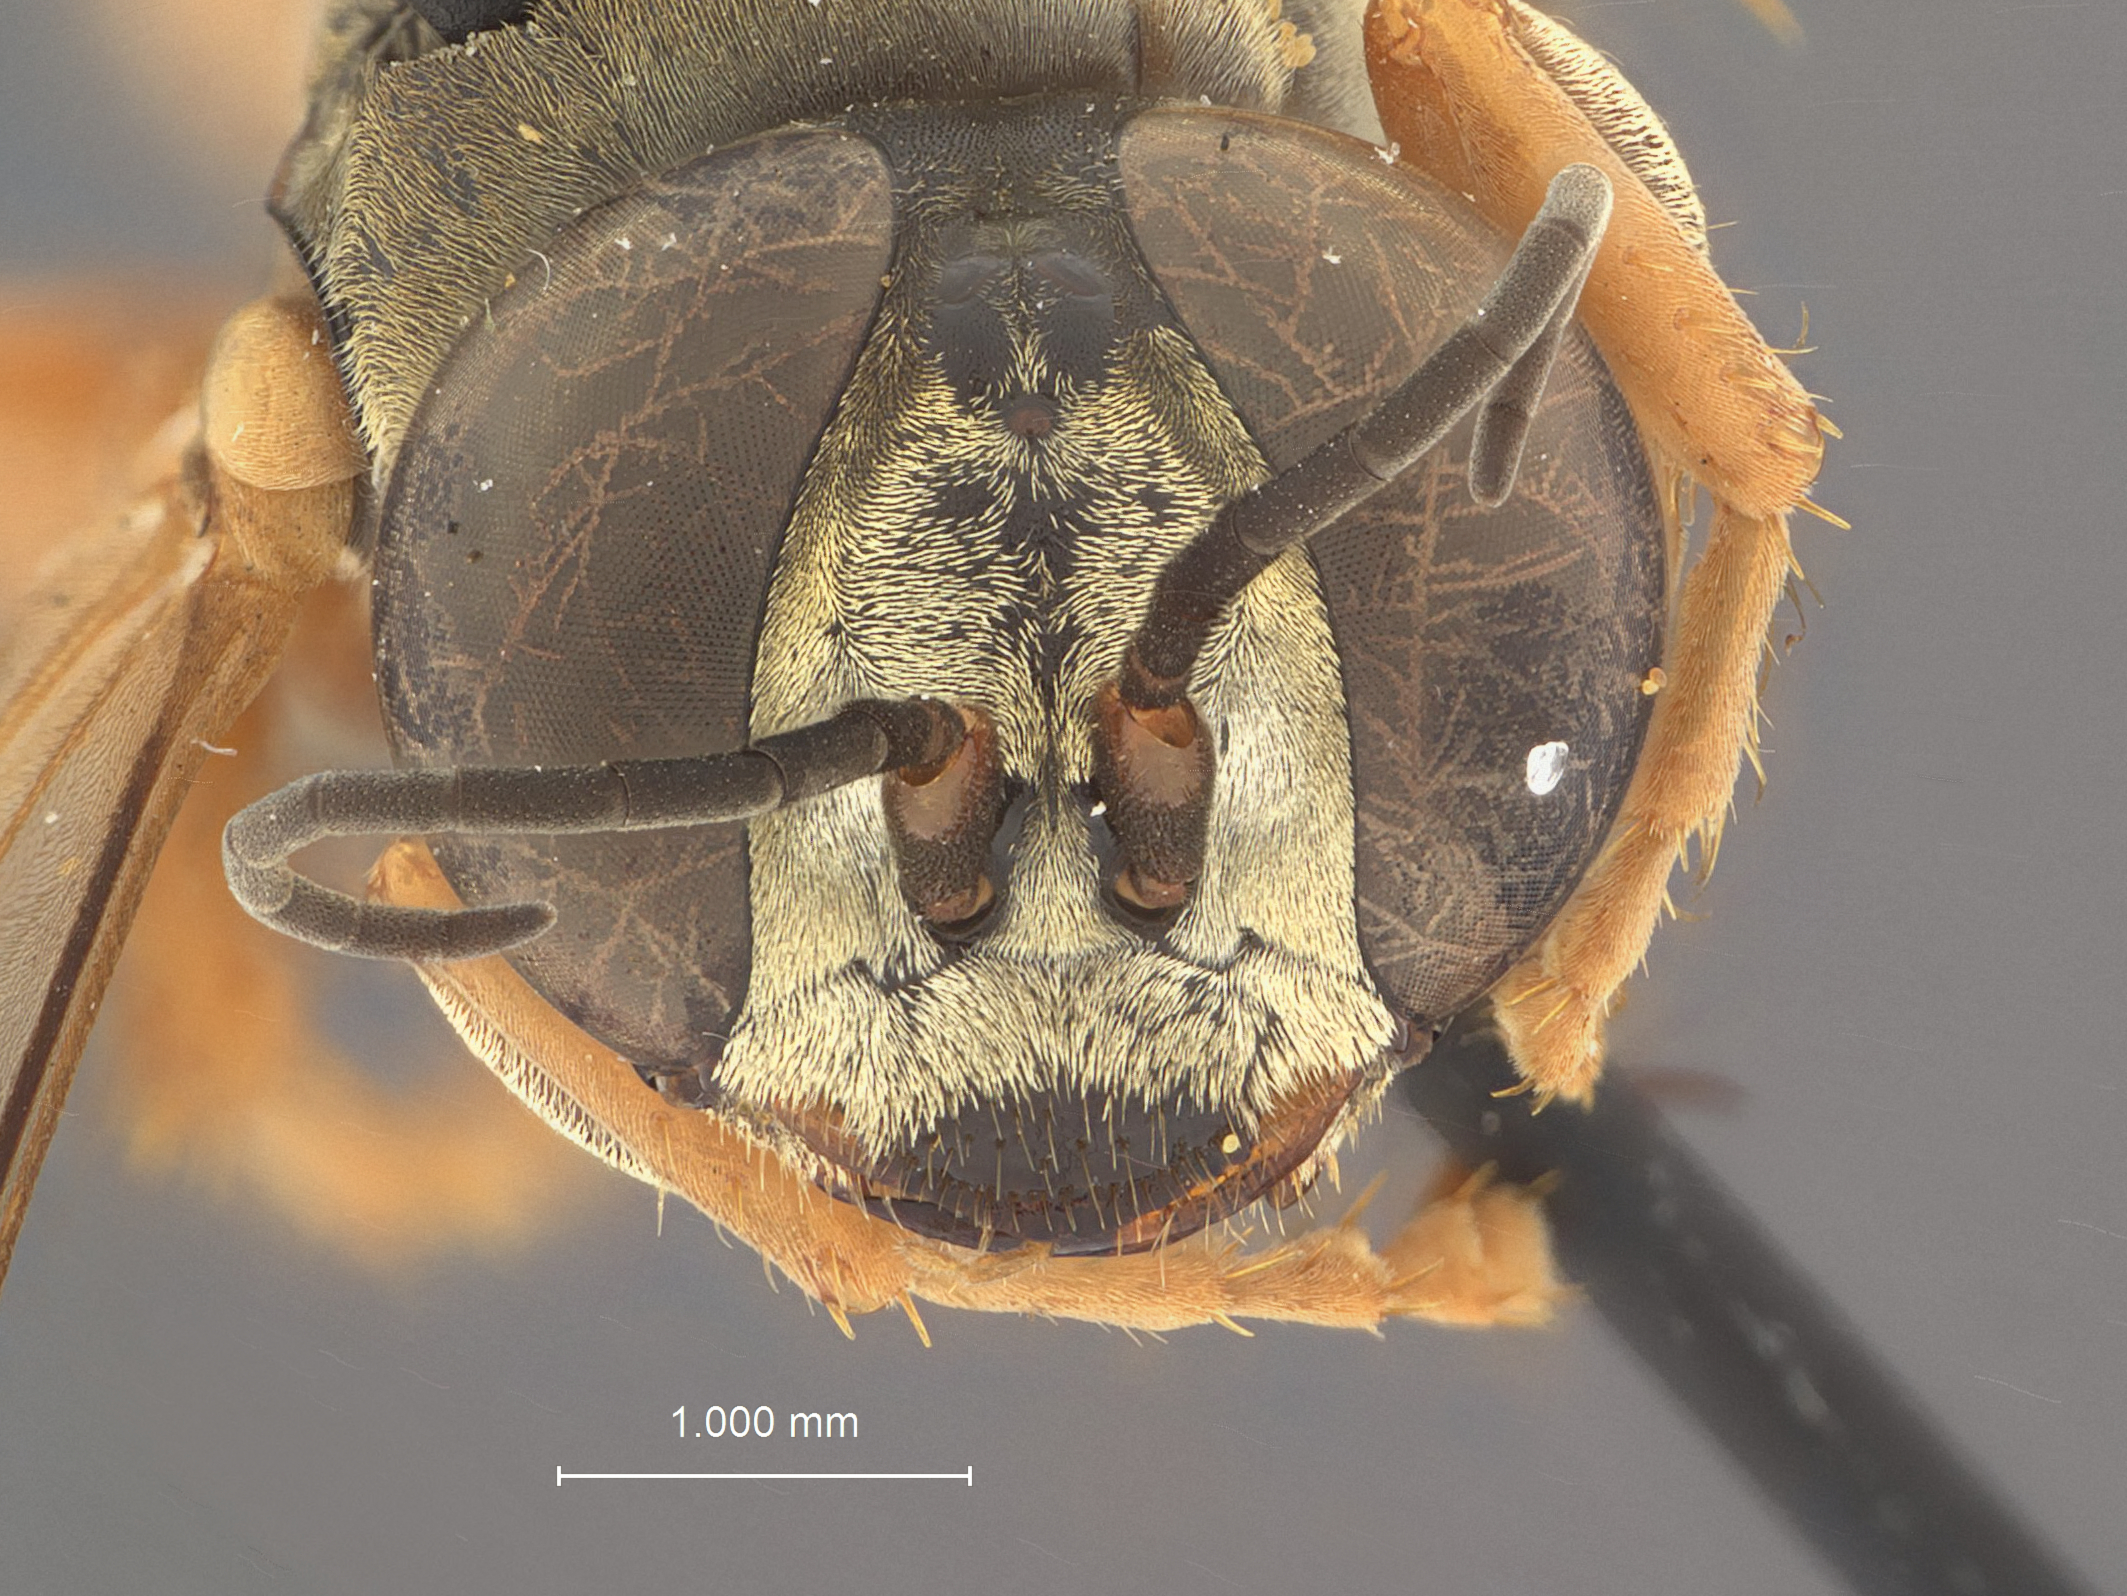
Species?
Tachysphex krombeiniellus
